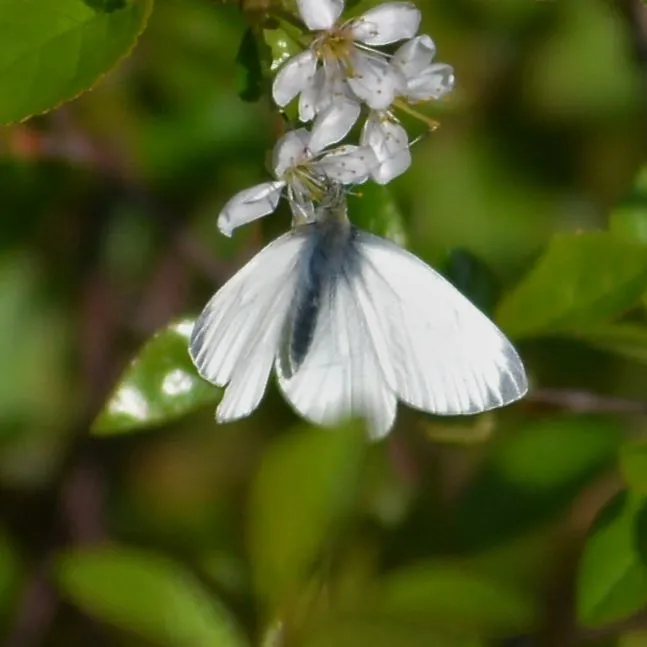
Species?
Pieris napi
